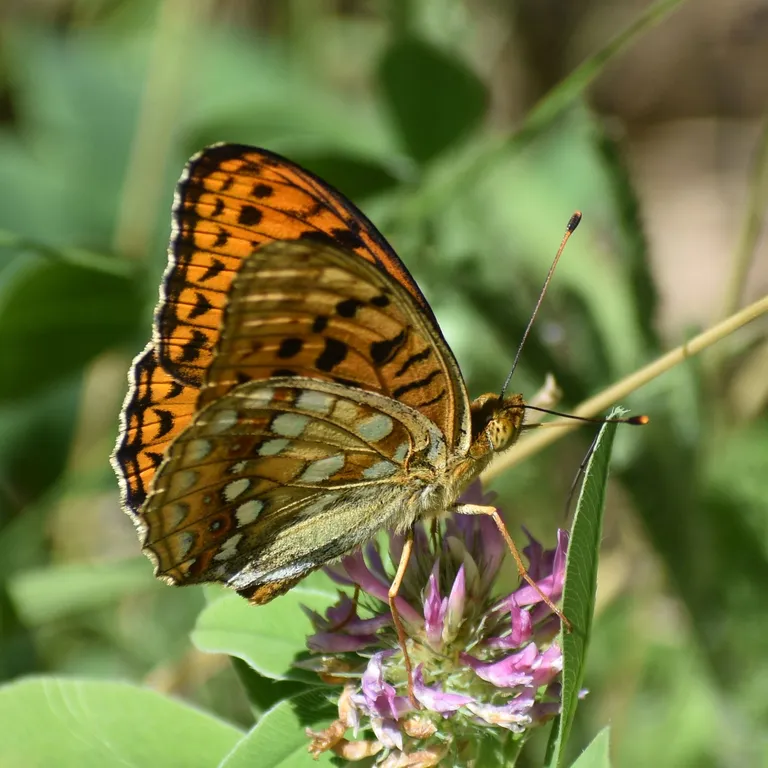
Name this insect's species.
Fabriciana adippe
